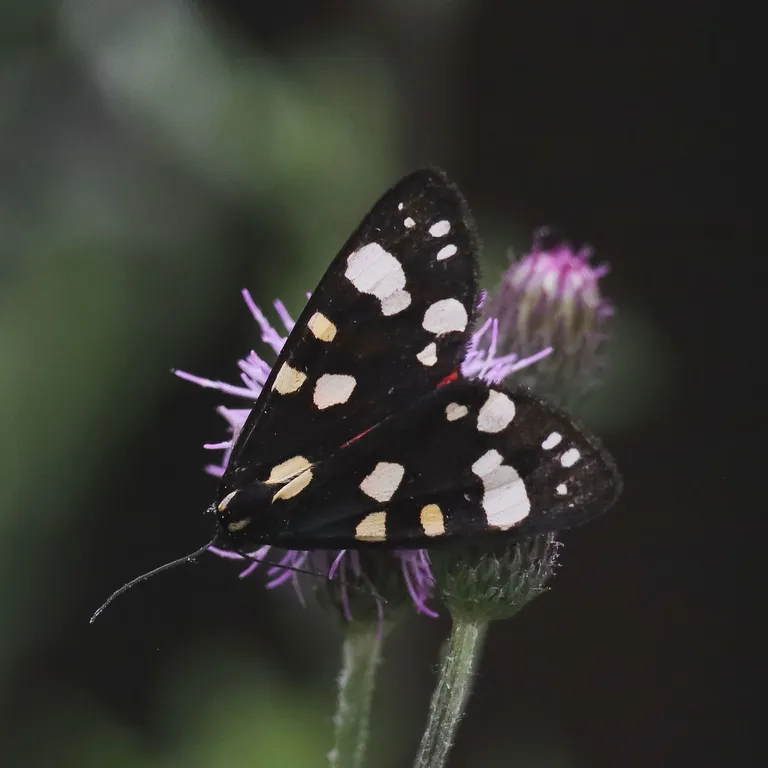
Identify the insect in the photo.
Callimorpha dominula
